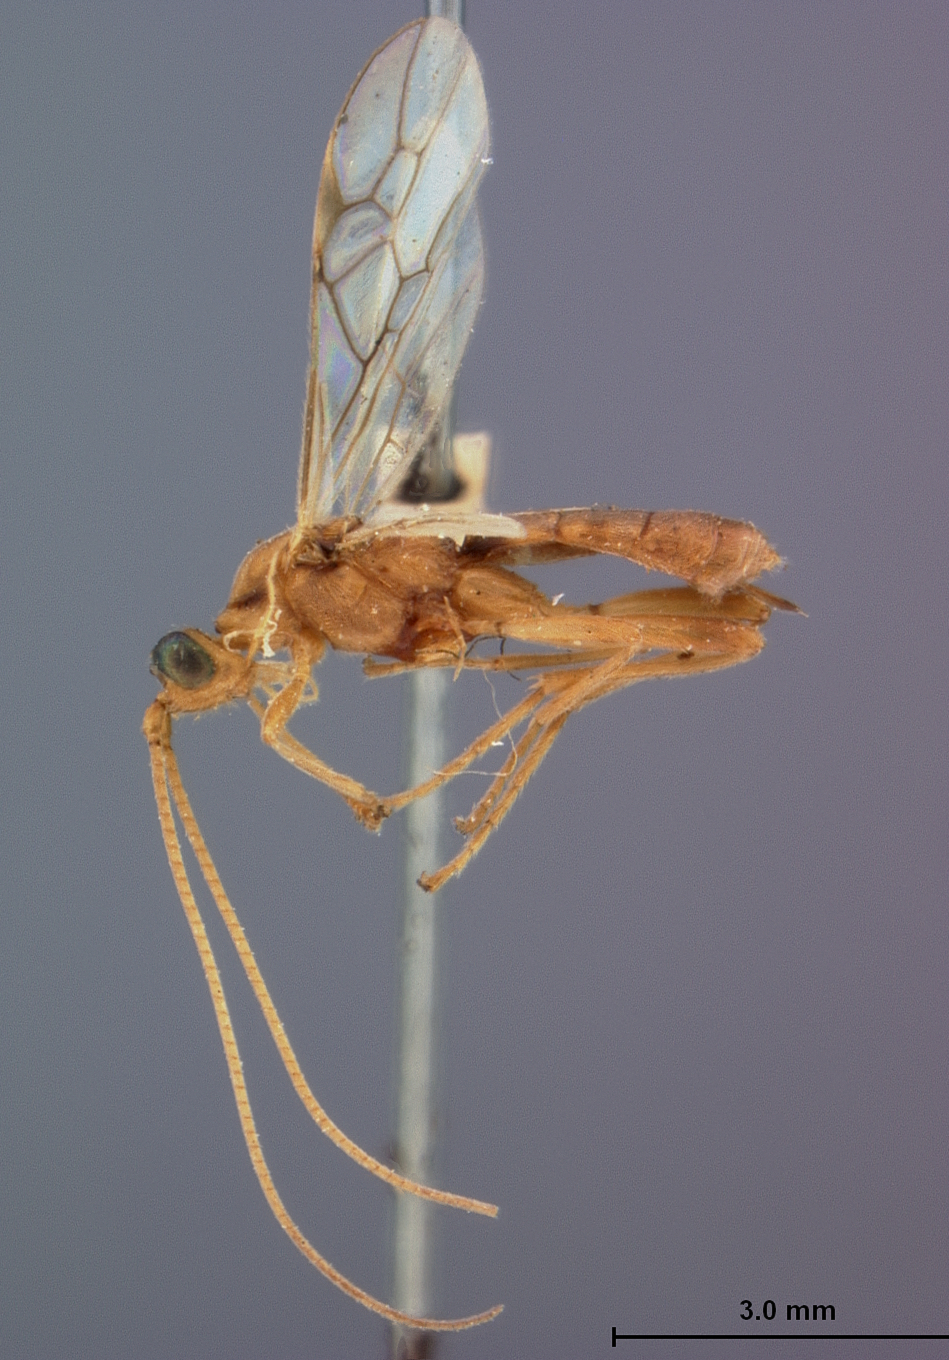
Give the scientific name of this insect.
Rhogas modestus
